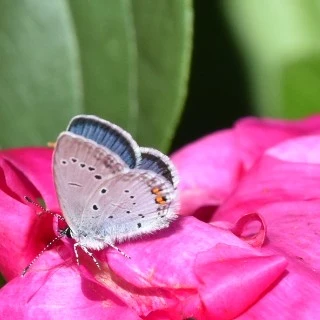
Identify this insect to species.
Cupido argiades (also Elkalyce argiades)
